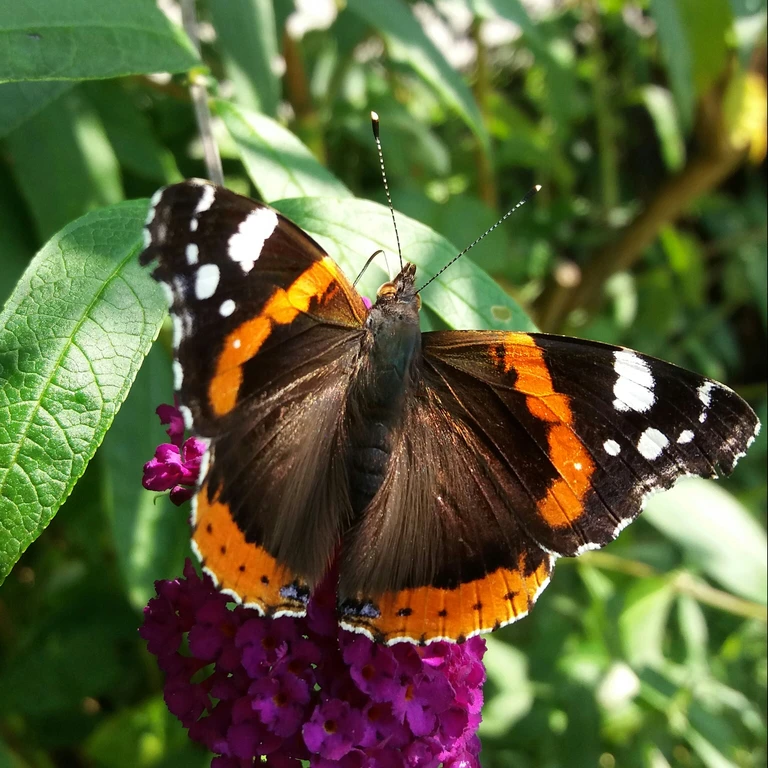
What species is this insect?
Vanessa atalanta
